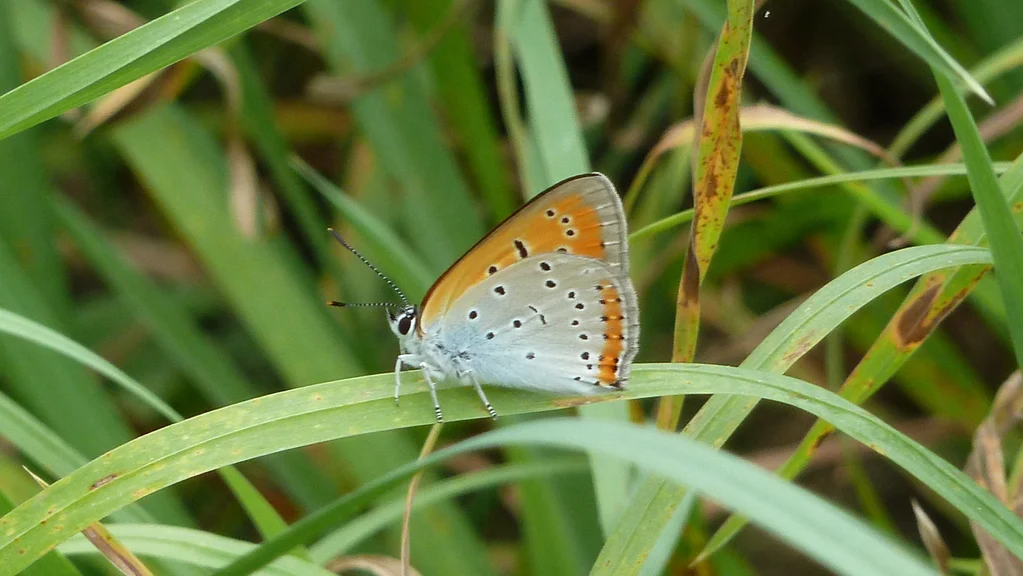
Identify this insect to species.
Lycaena dispar
